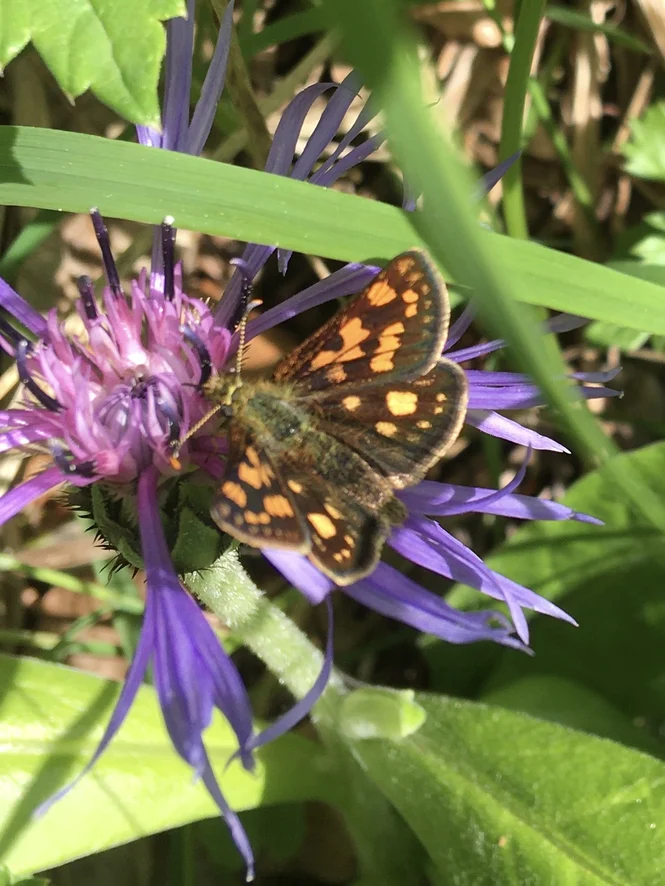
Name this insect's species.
Carterocephalus palaemon
